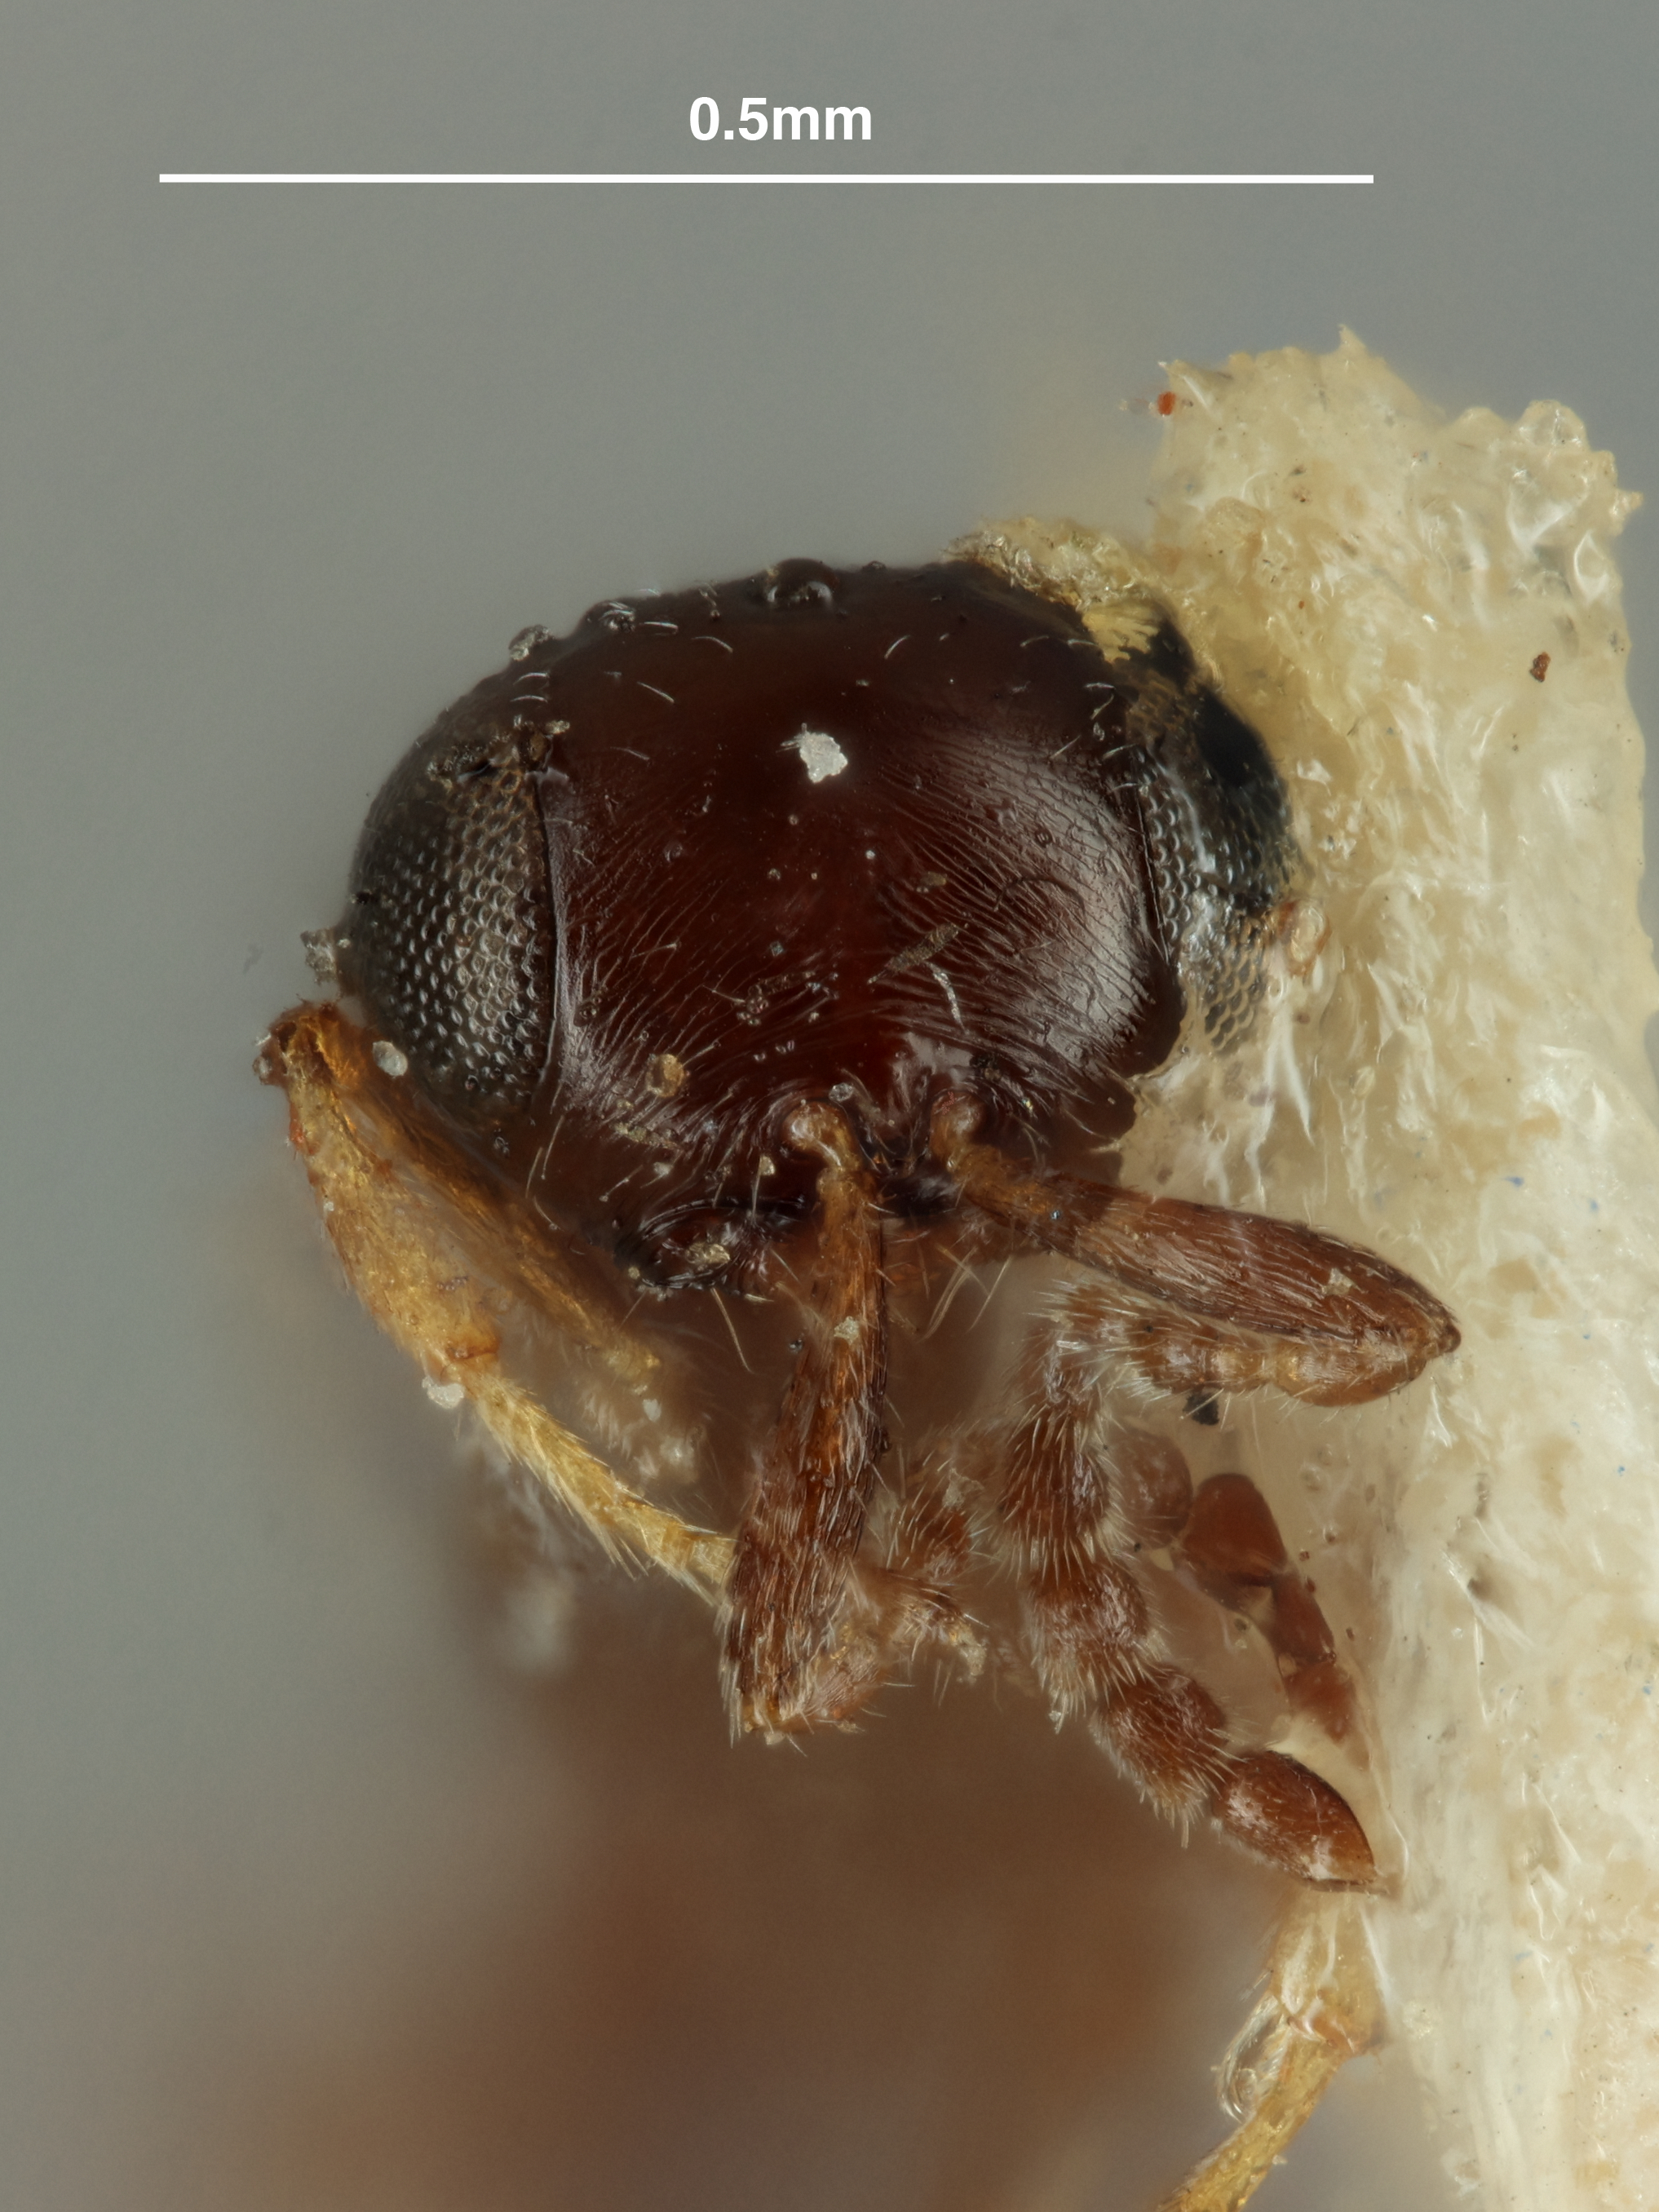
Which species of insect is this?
Polygnotus actinomeridis
